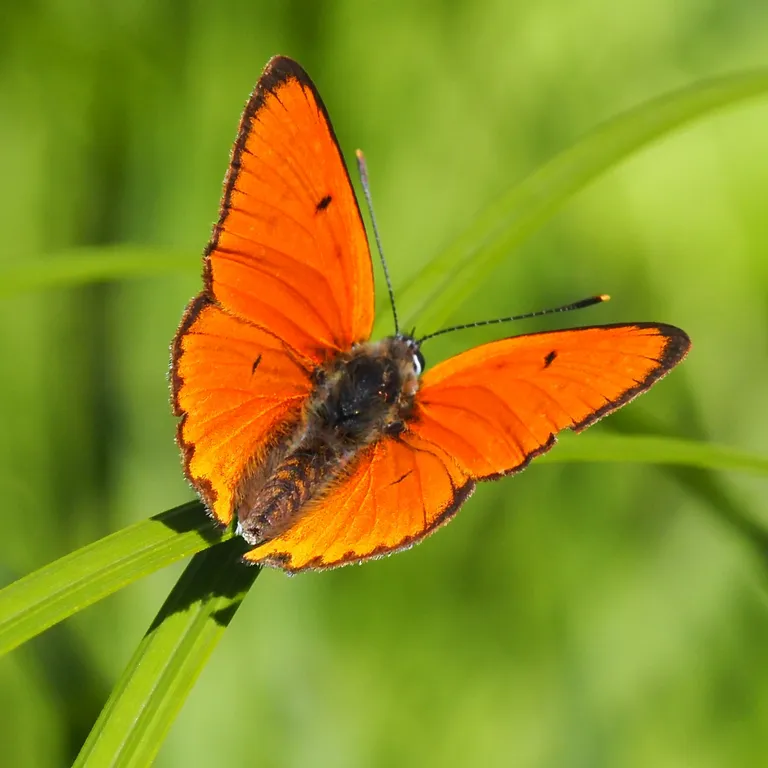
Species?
Lycaena dispar
